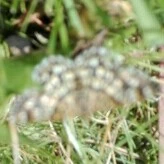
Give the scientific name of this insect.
Chiasmia clathrata
